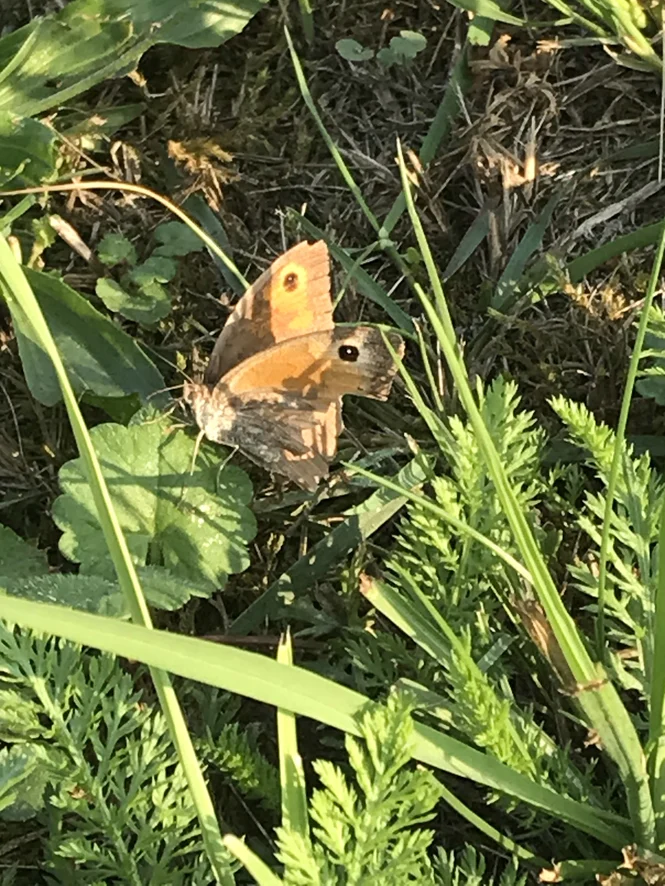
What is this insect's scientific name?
Maniola jurtina
